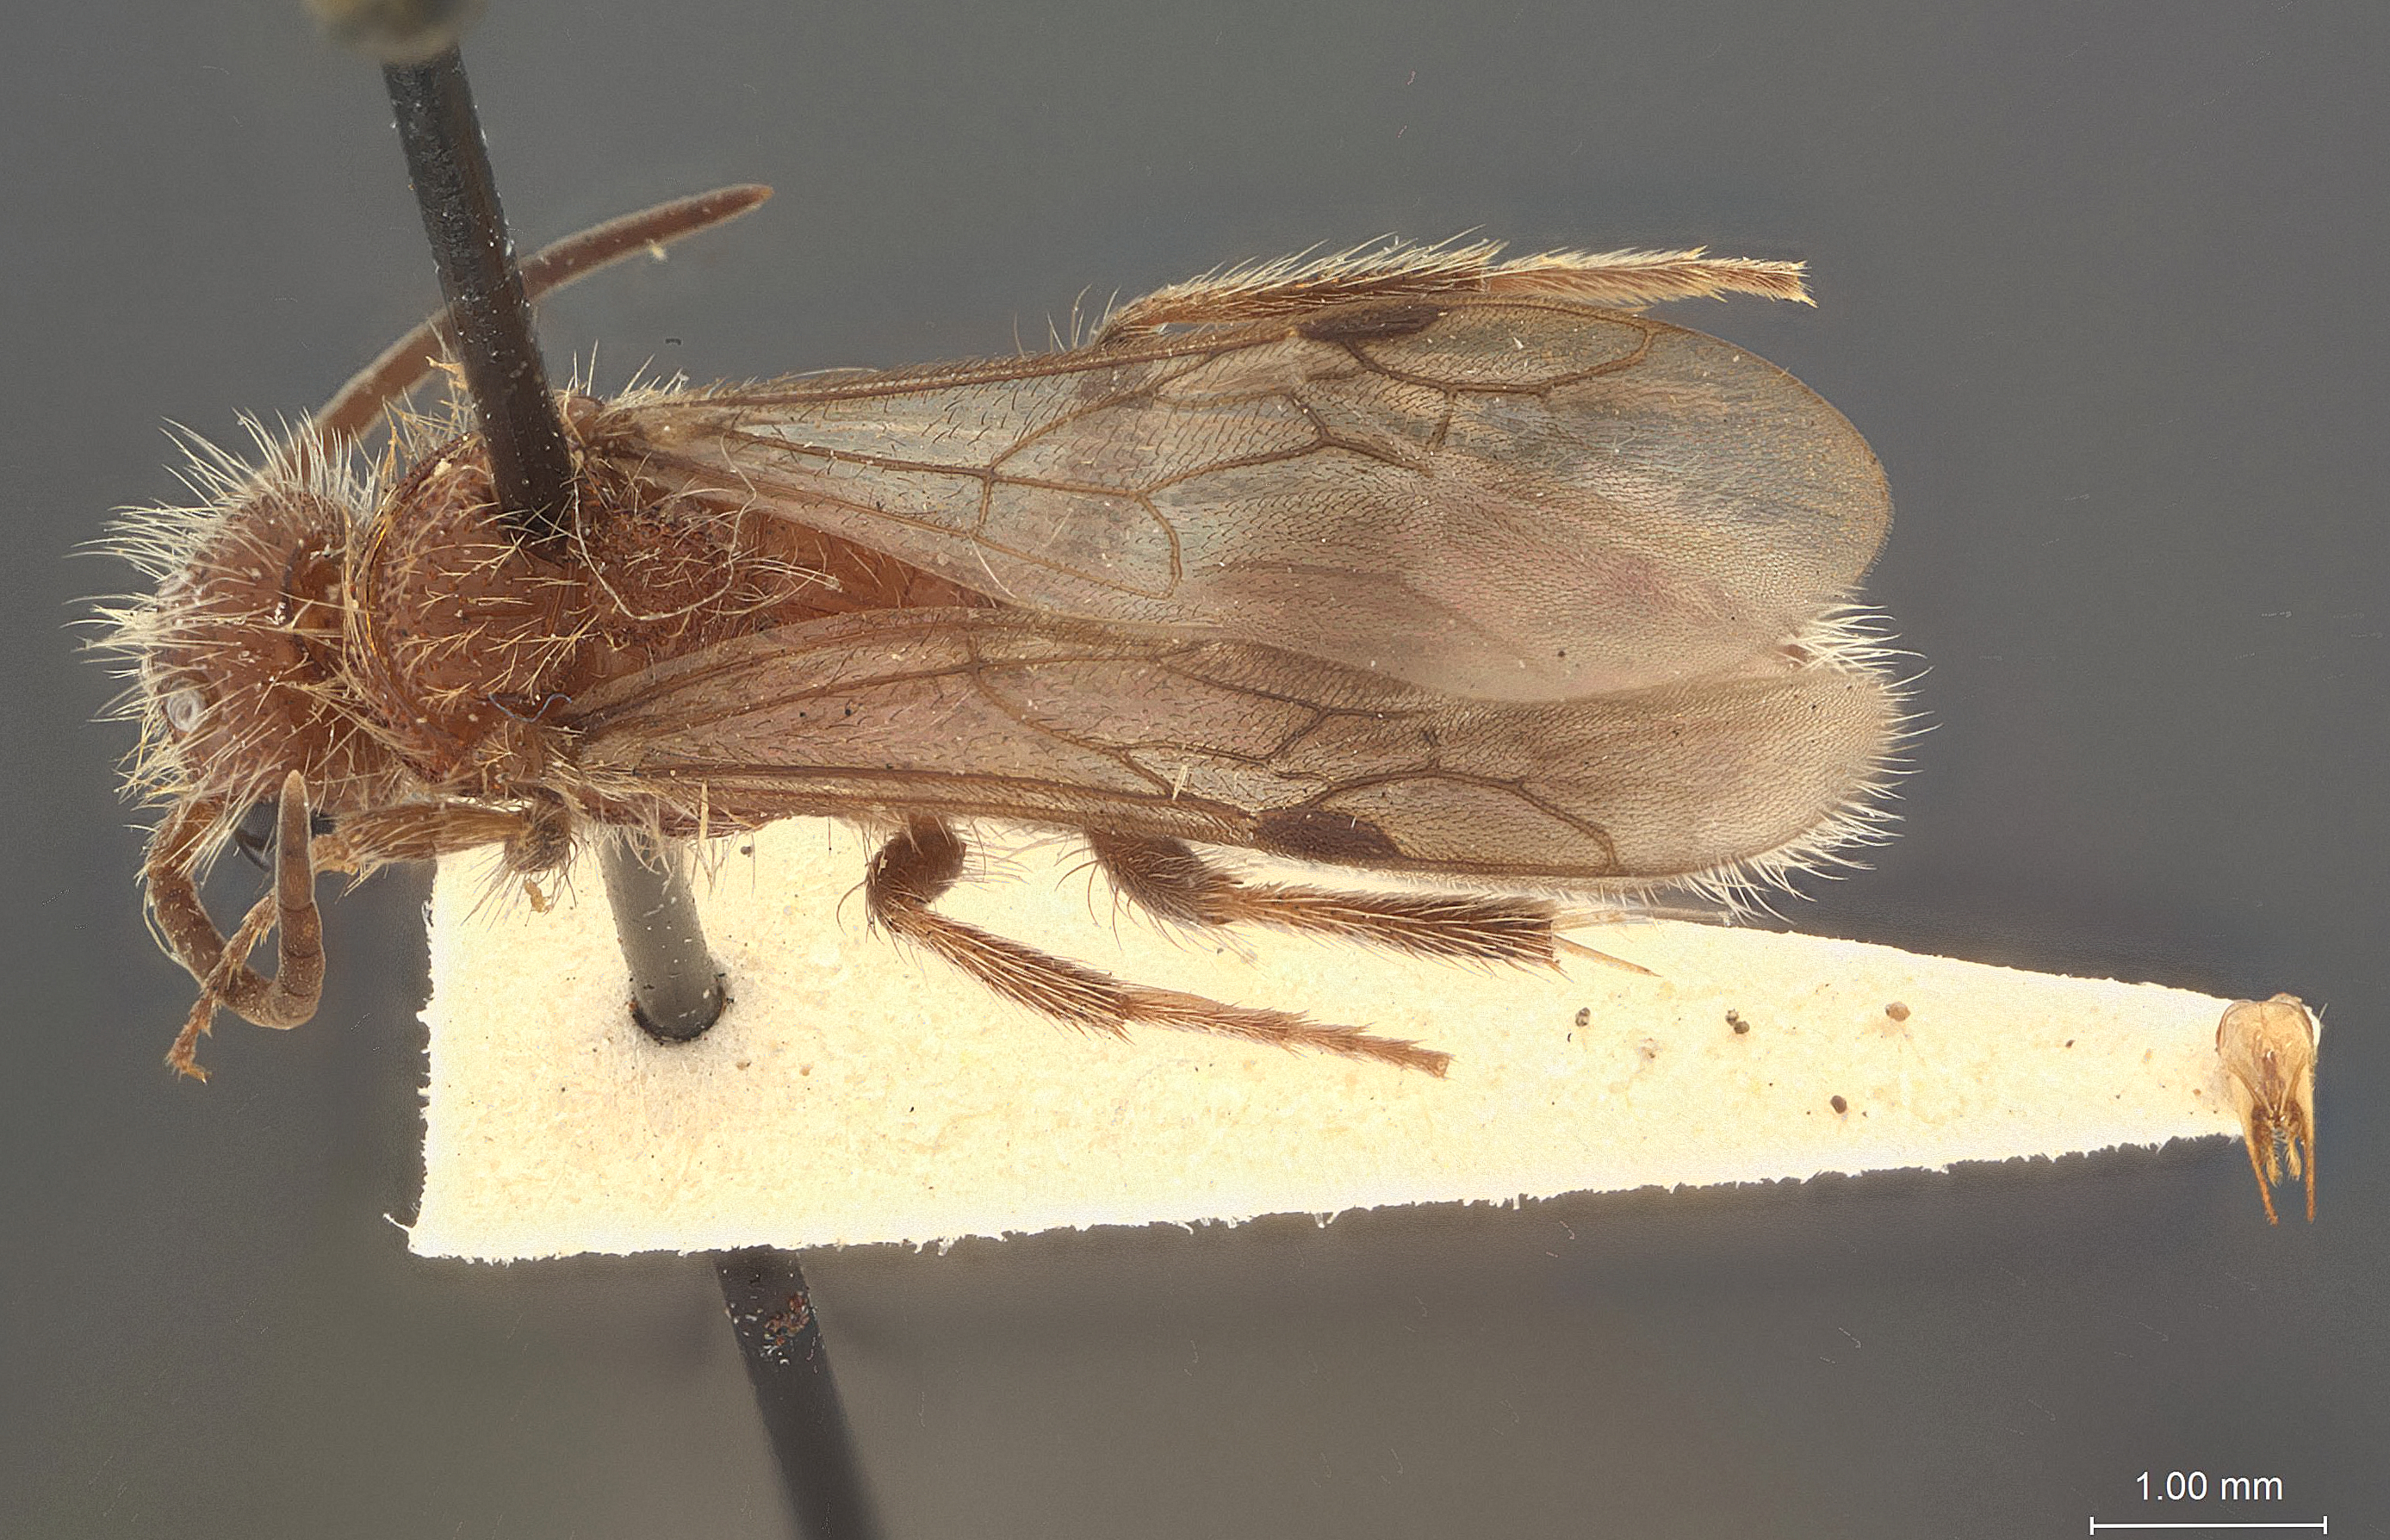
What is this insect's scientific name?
Photomorphus taeniatus
